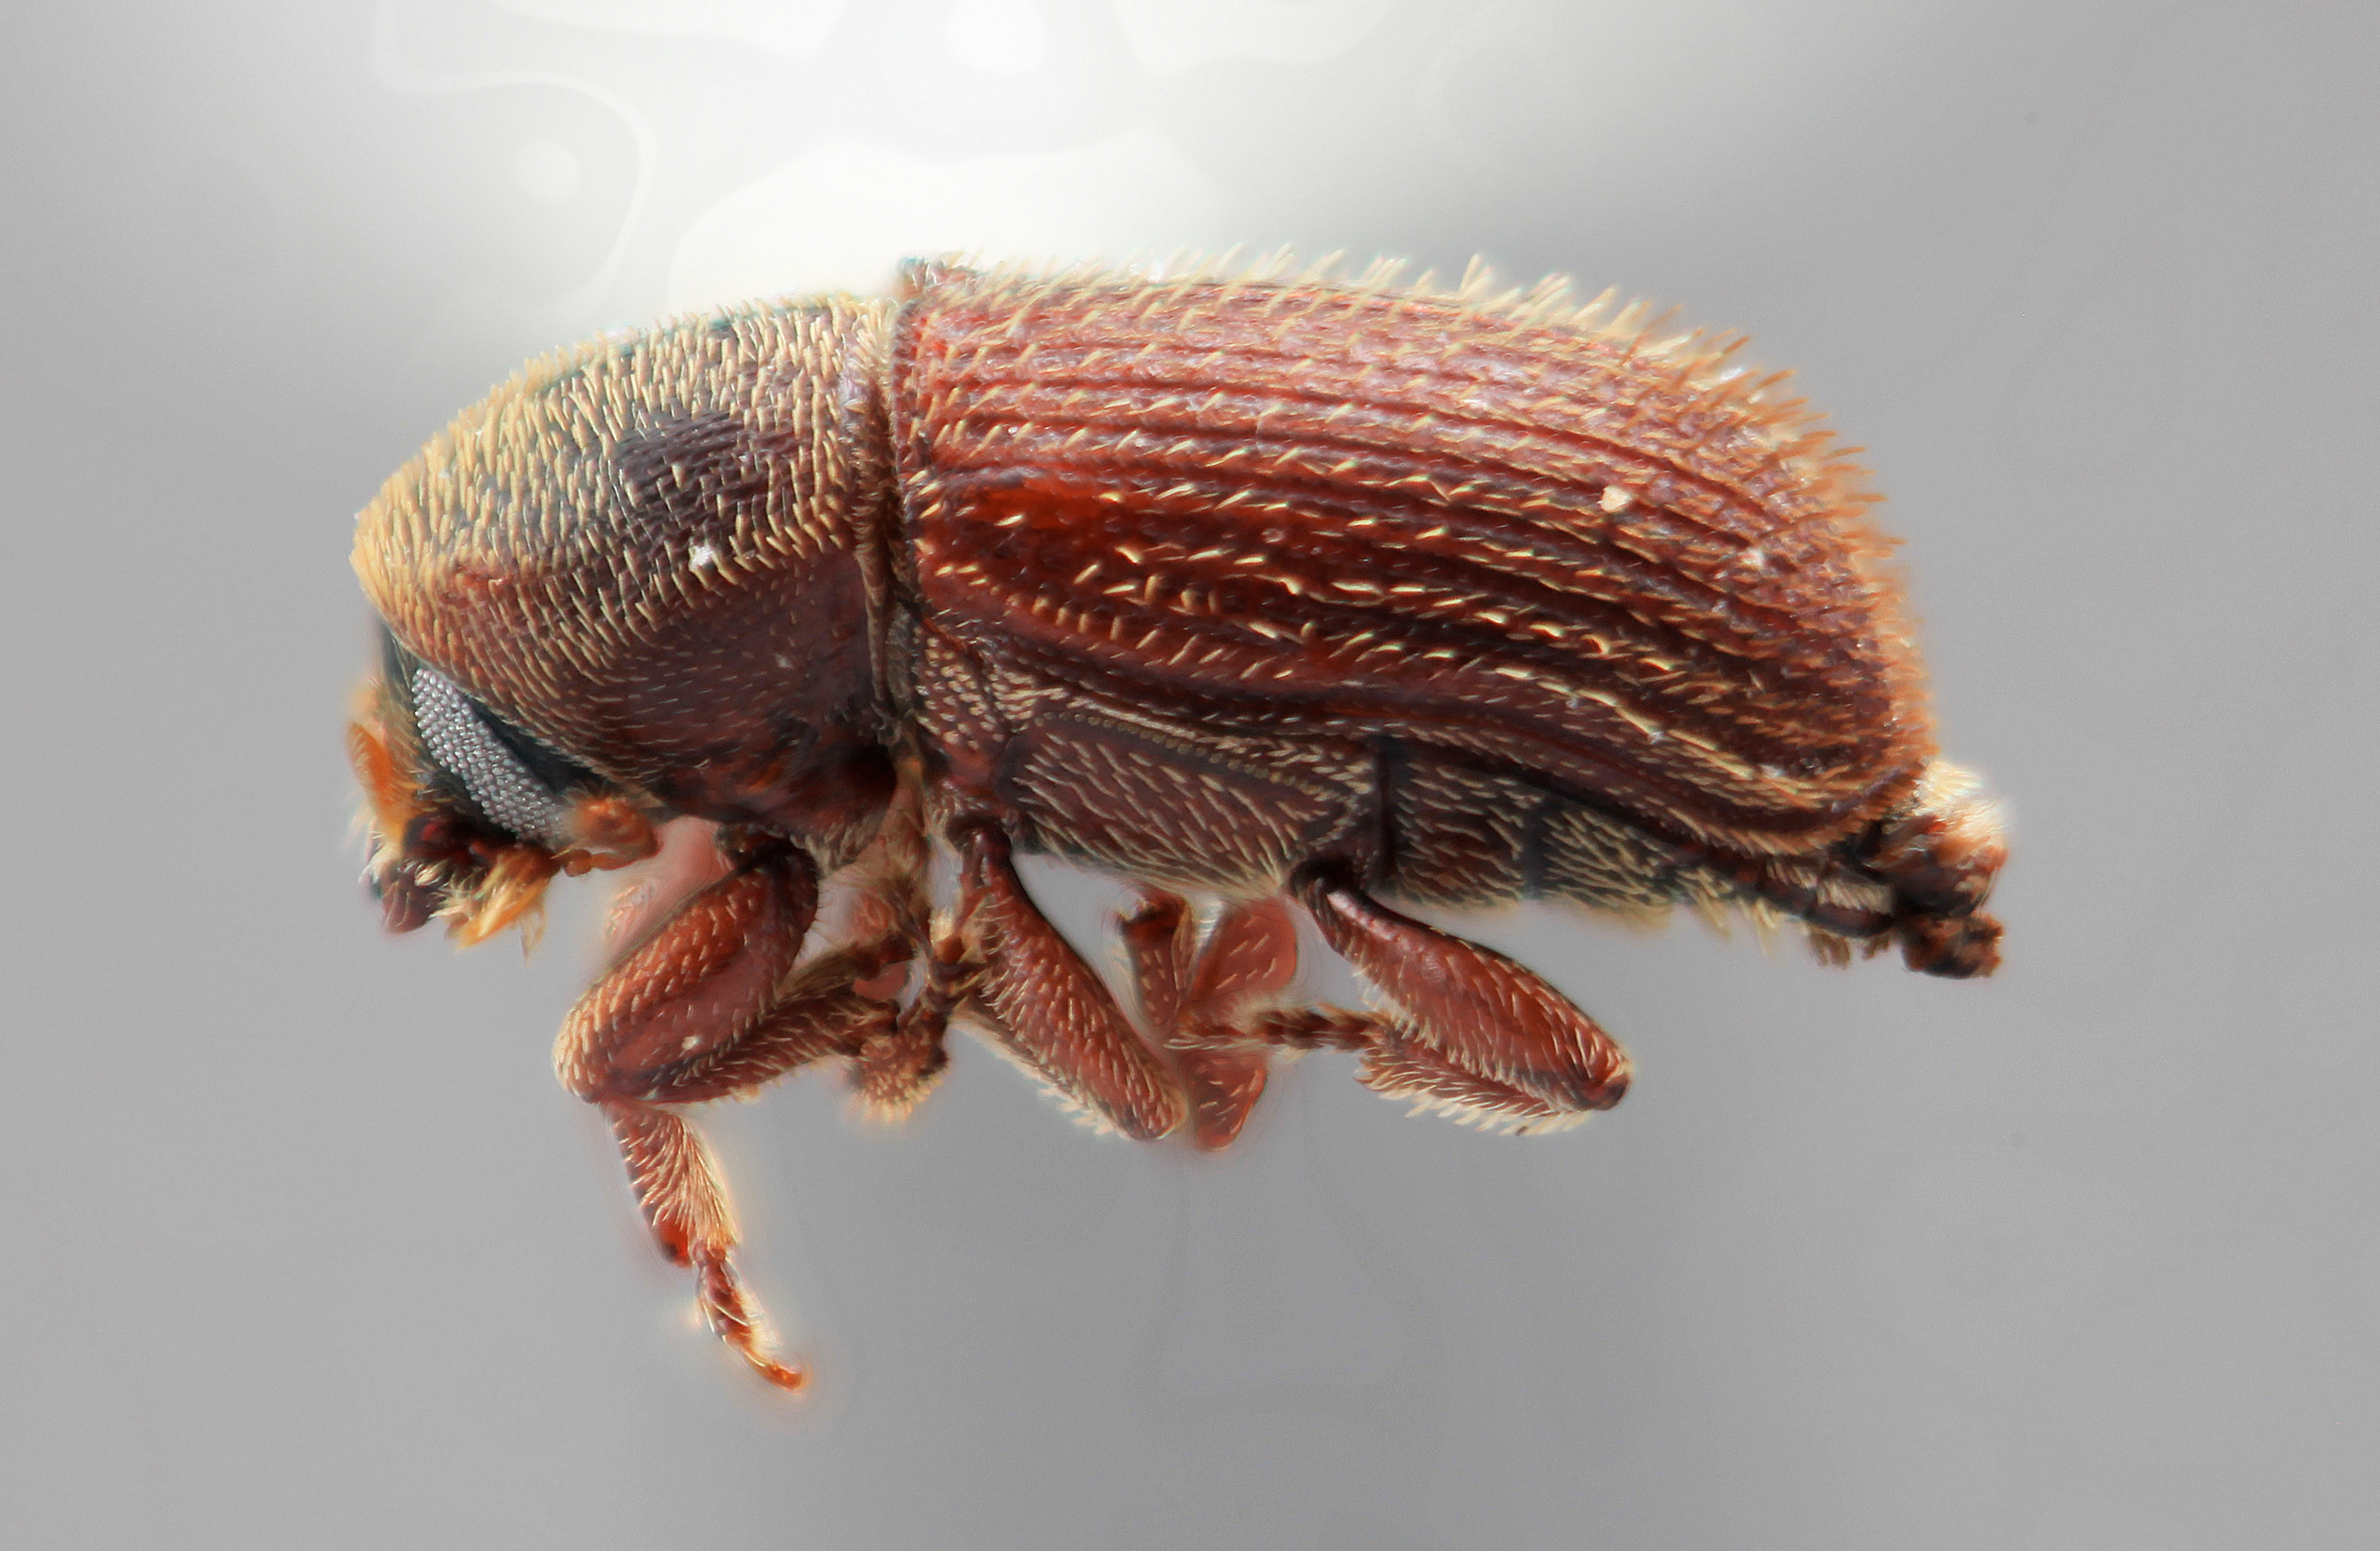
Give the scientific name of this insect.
Cnesinus perplexus
